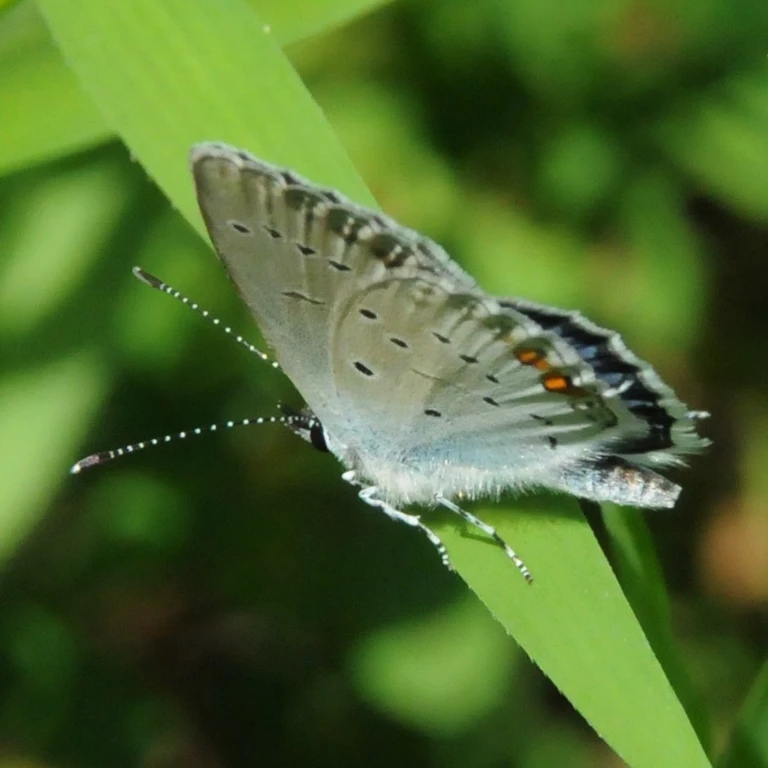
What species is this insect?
Cupido argiades (also Elkalyce argiades)
